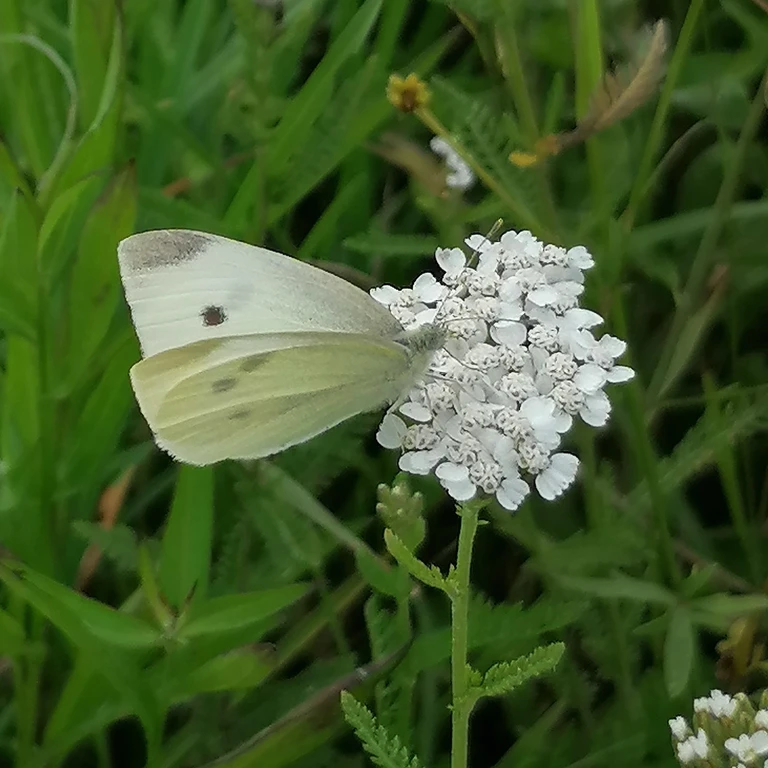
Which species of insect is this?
Pieris rapae
